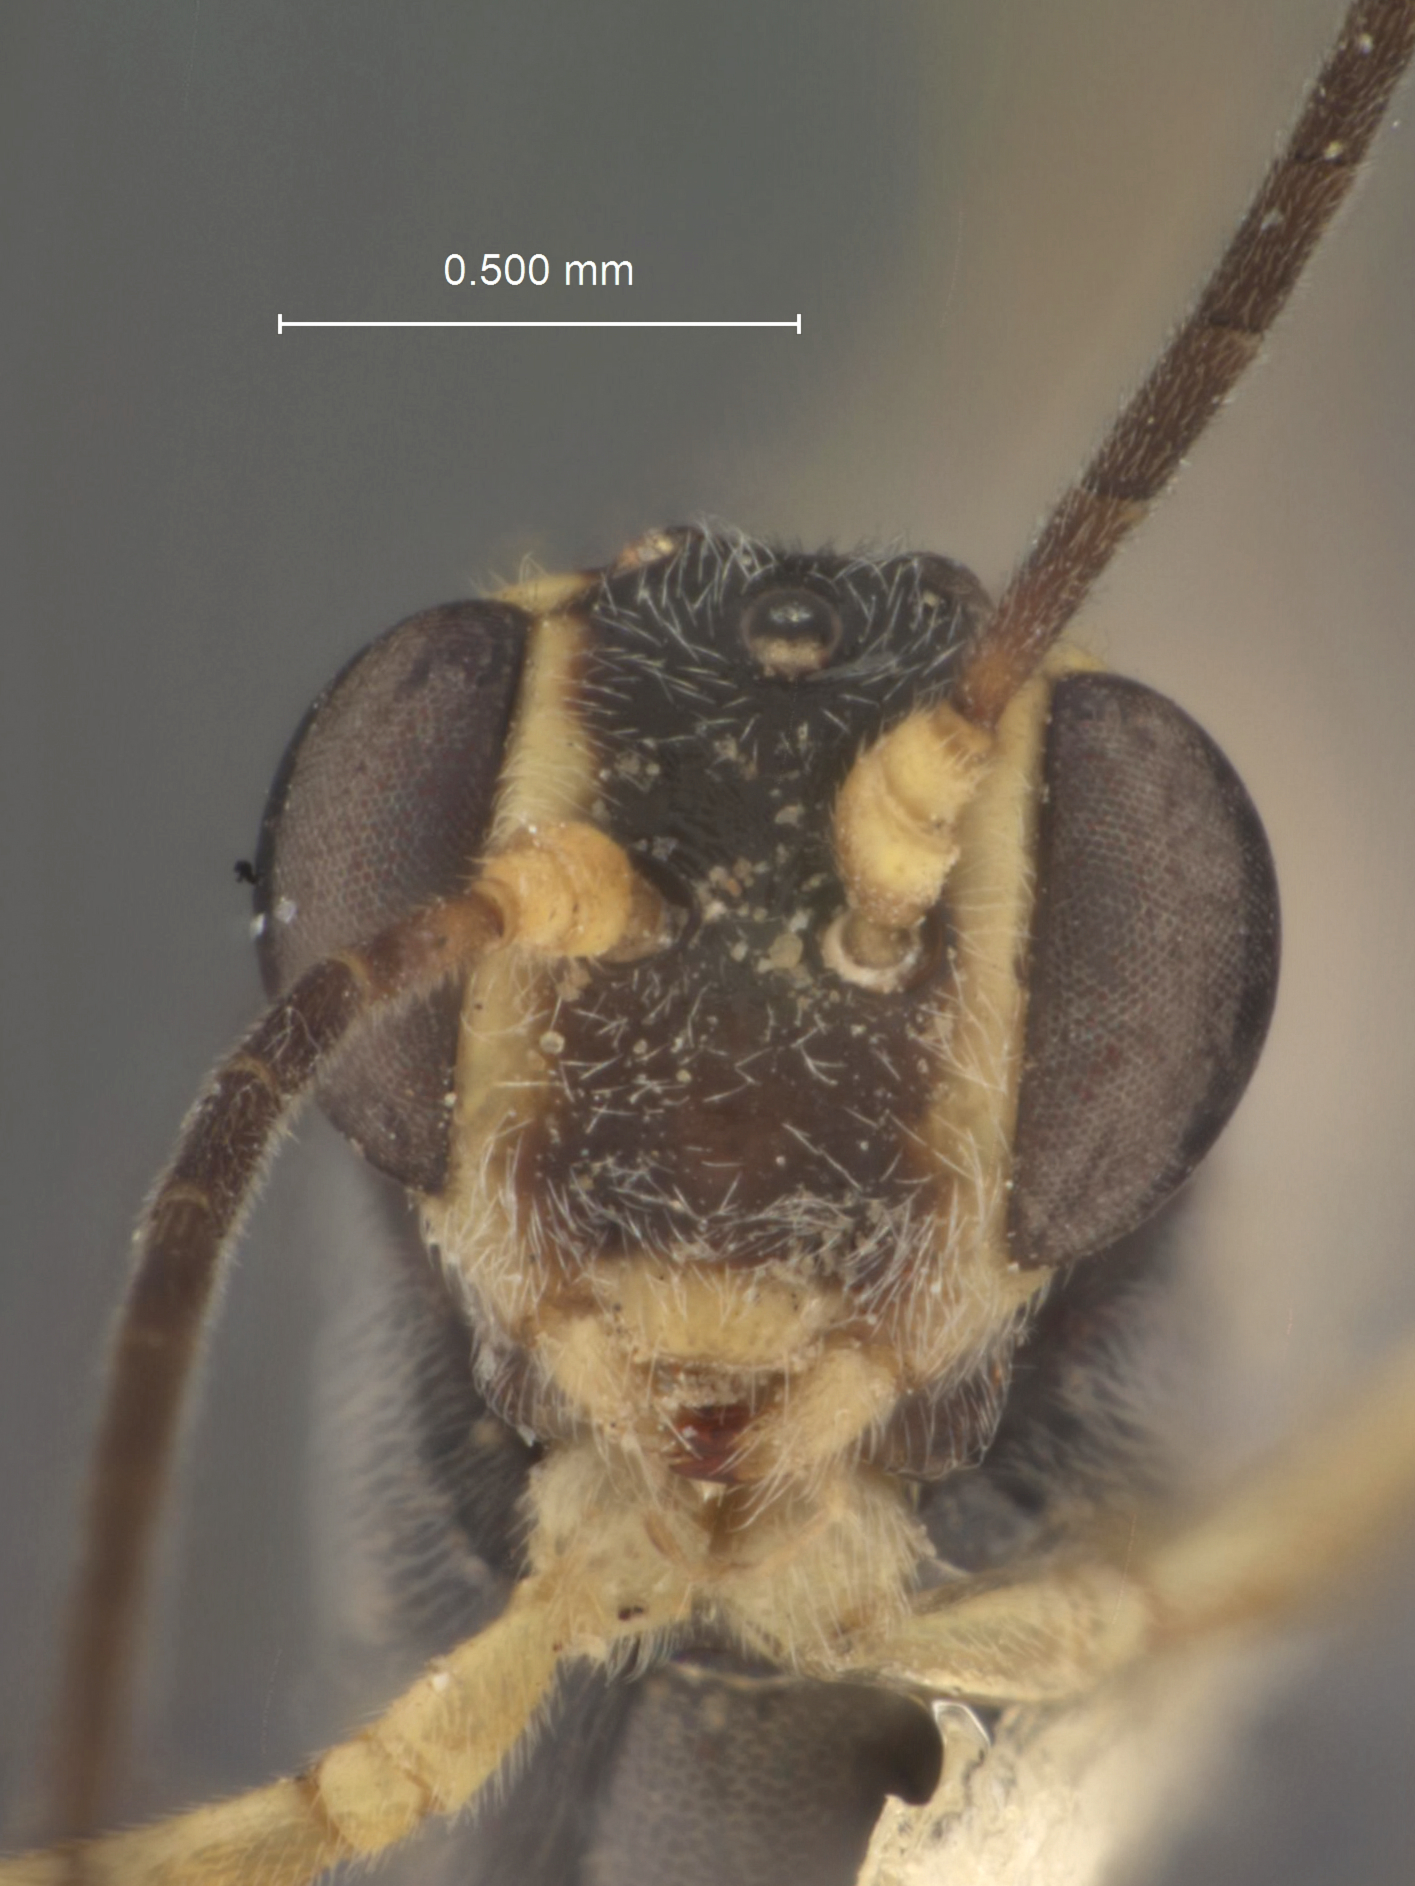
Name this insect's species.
Cremastus prolixus
